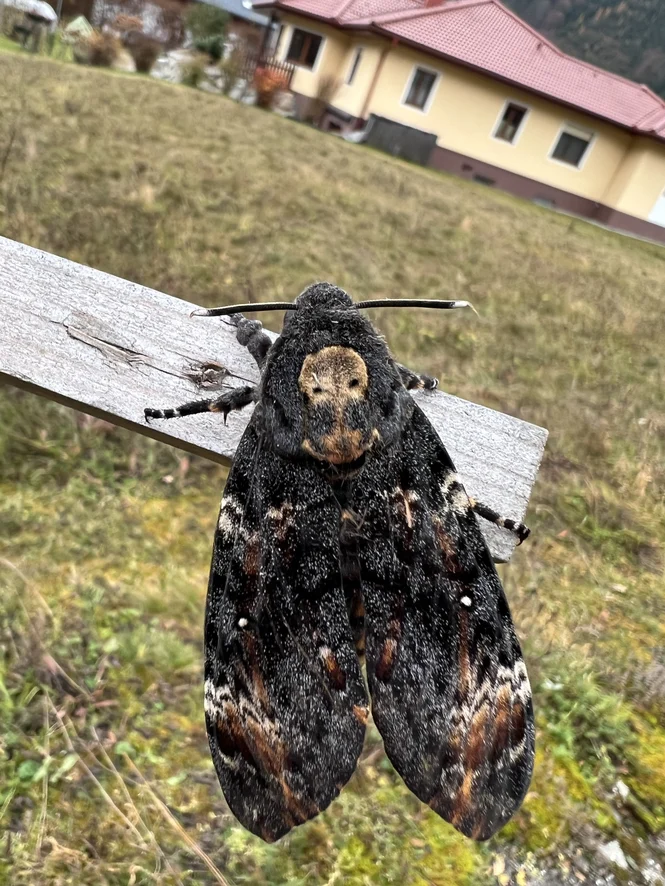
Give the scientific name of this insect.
Acherontia atropos
